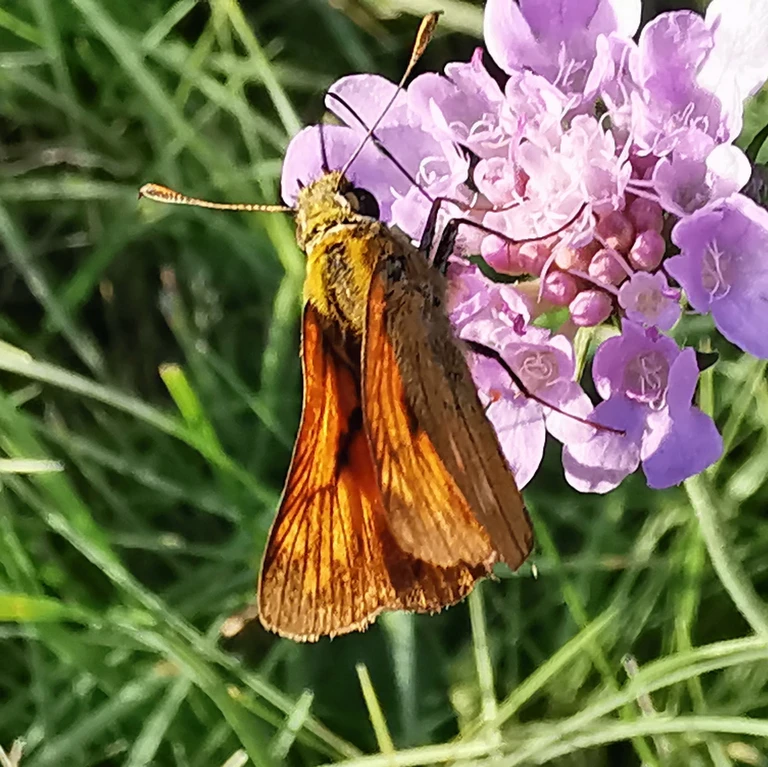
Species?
Ochlodes sylvanus (also Ochlodes venata)
